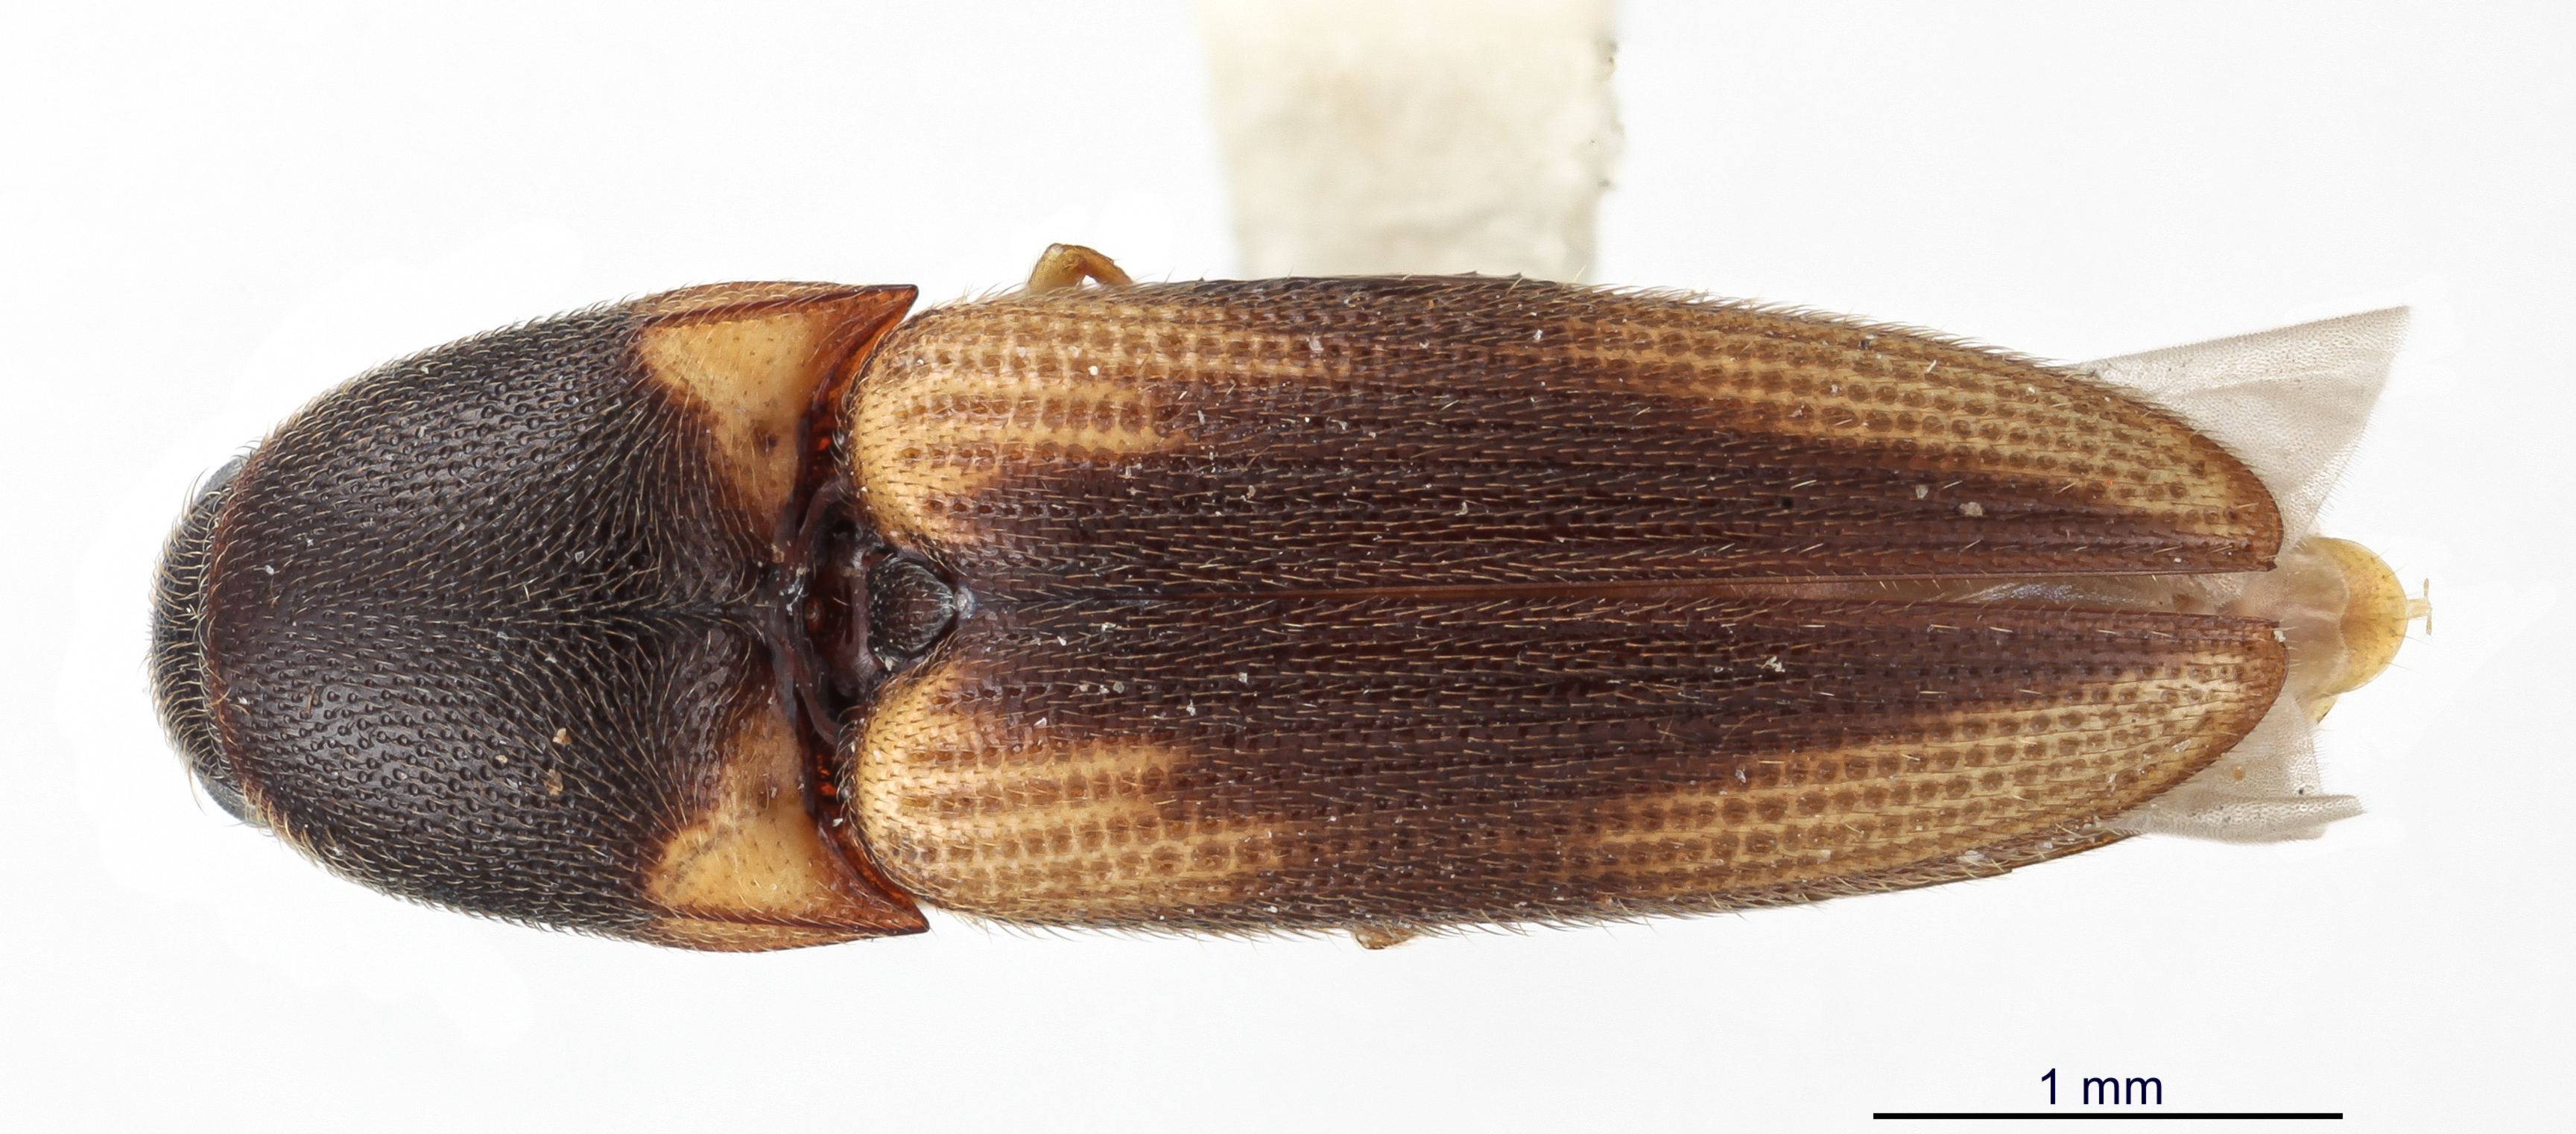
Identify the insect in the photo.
Melanoxanthus bellulus
